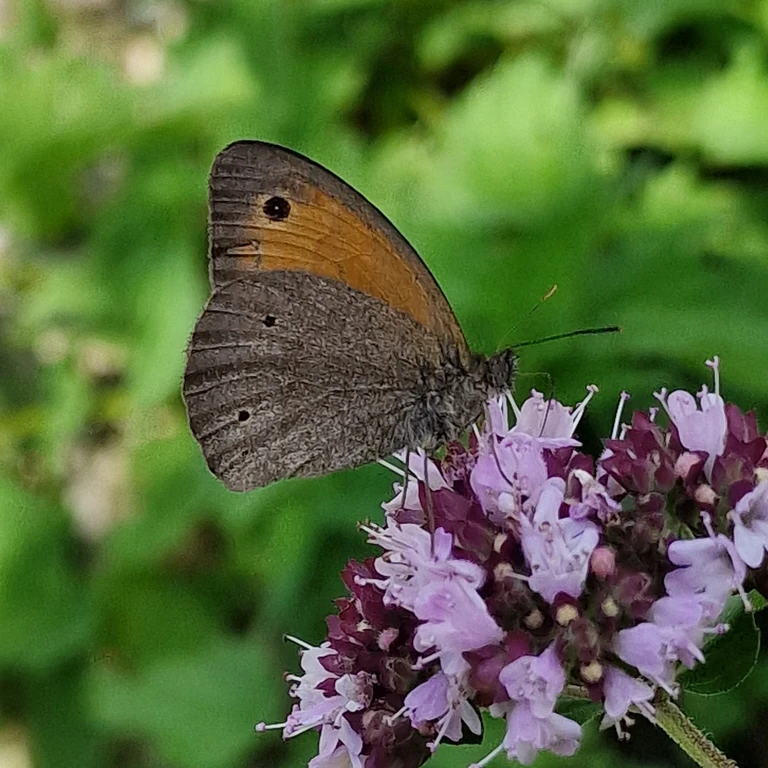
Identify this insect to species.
Maniola jurtina
